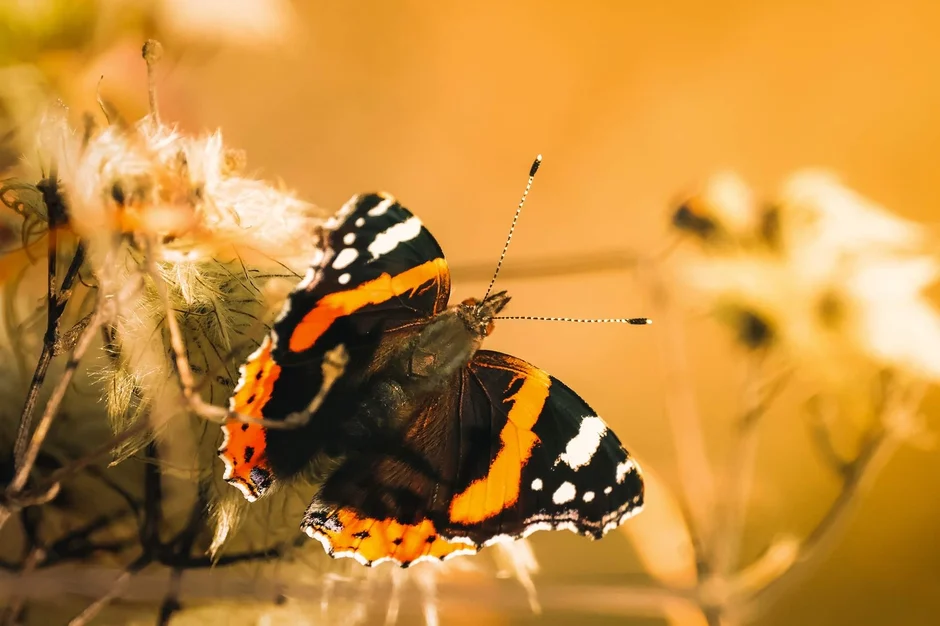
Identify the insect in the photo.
Vanessa atalanta
